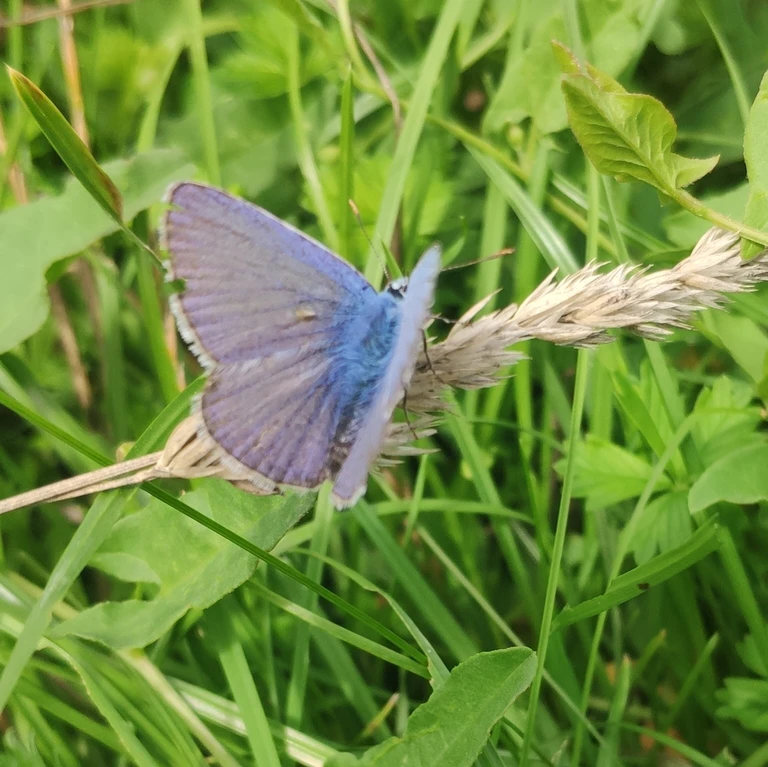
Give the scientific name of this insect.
Polyommatus icarus
